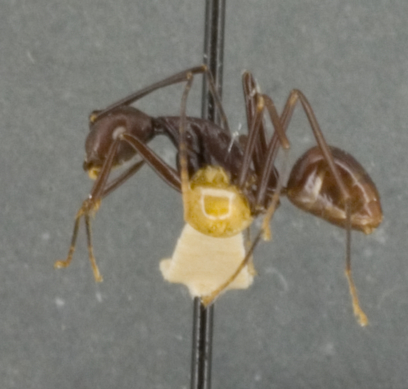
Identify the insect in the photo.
Dendromyrmex apicalis
